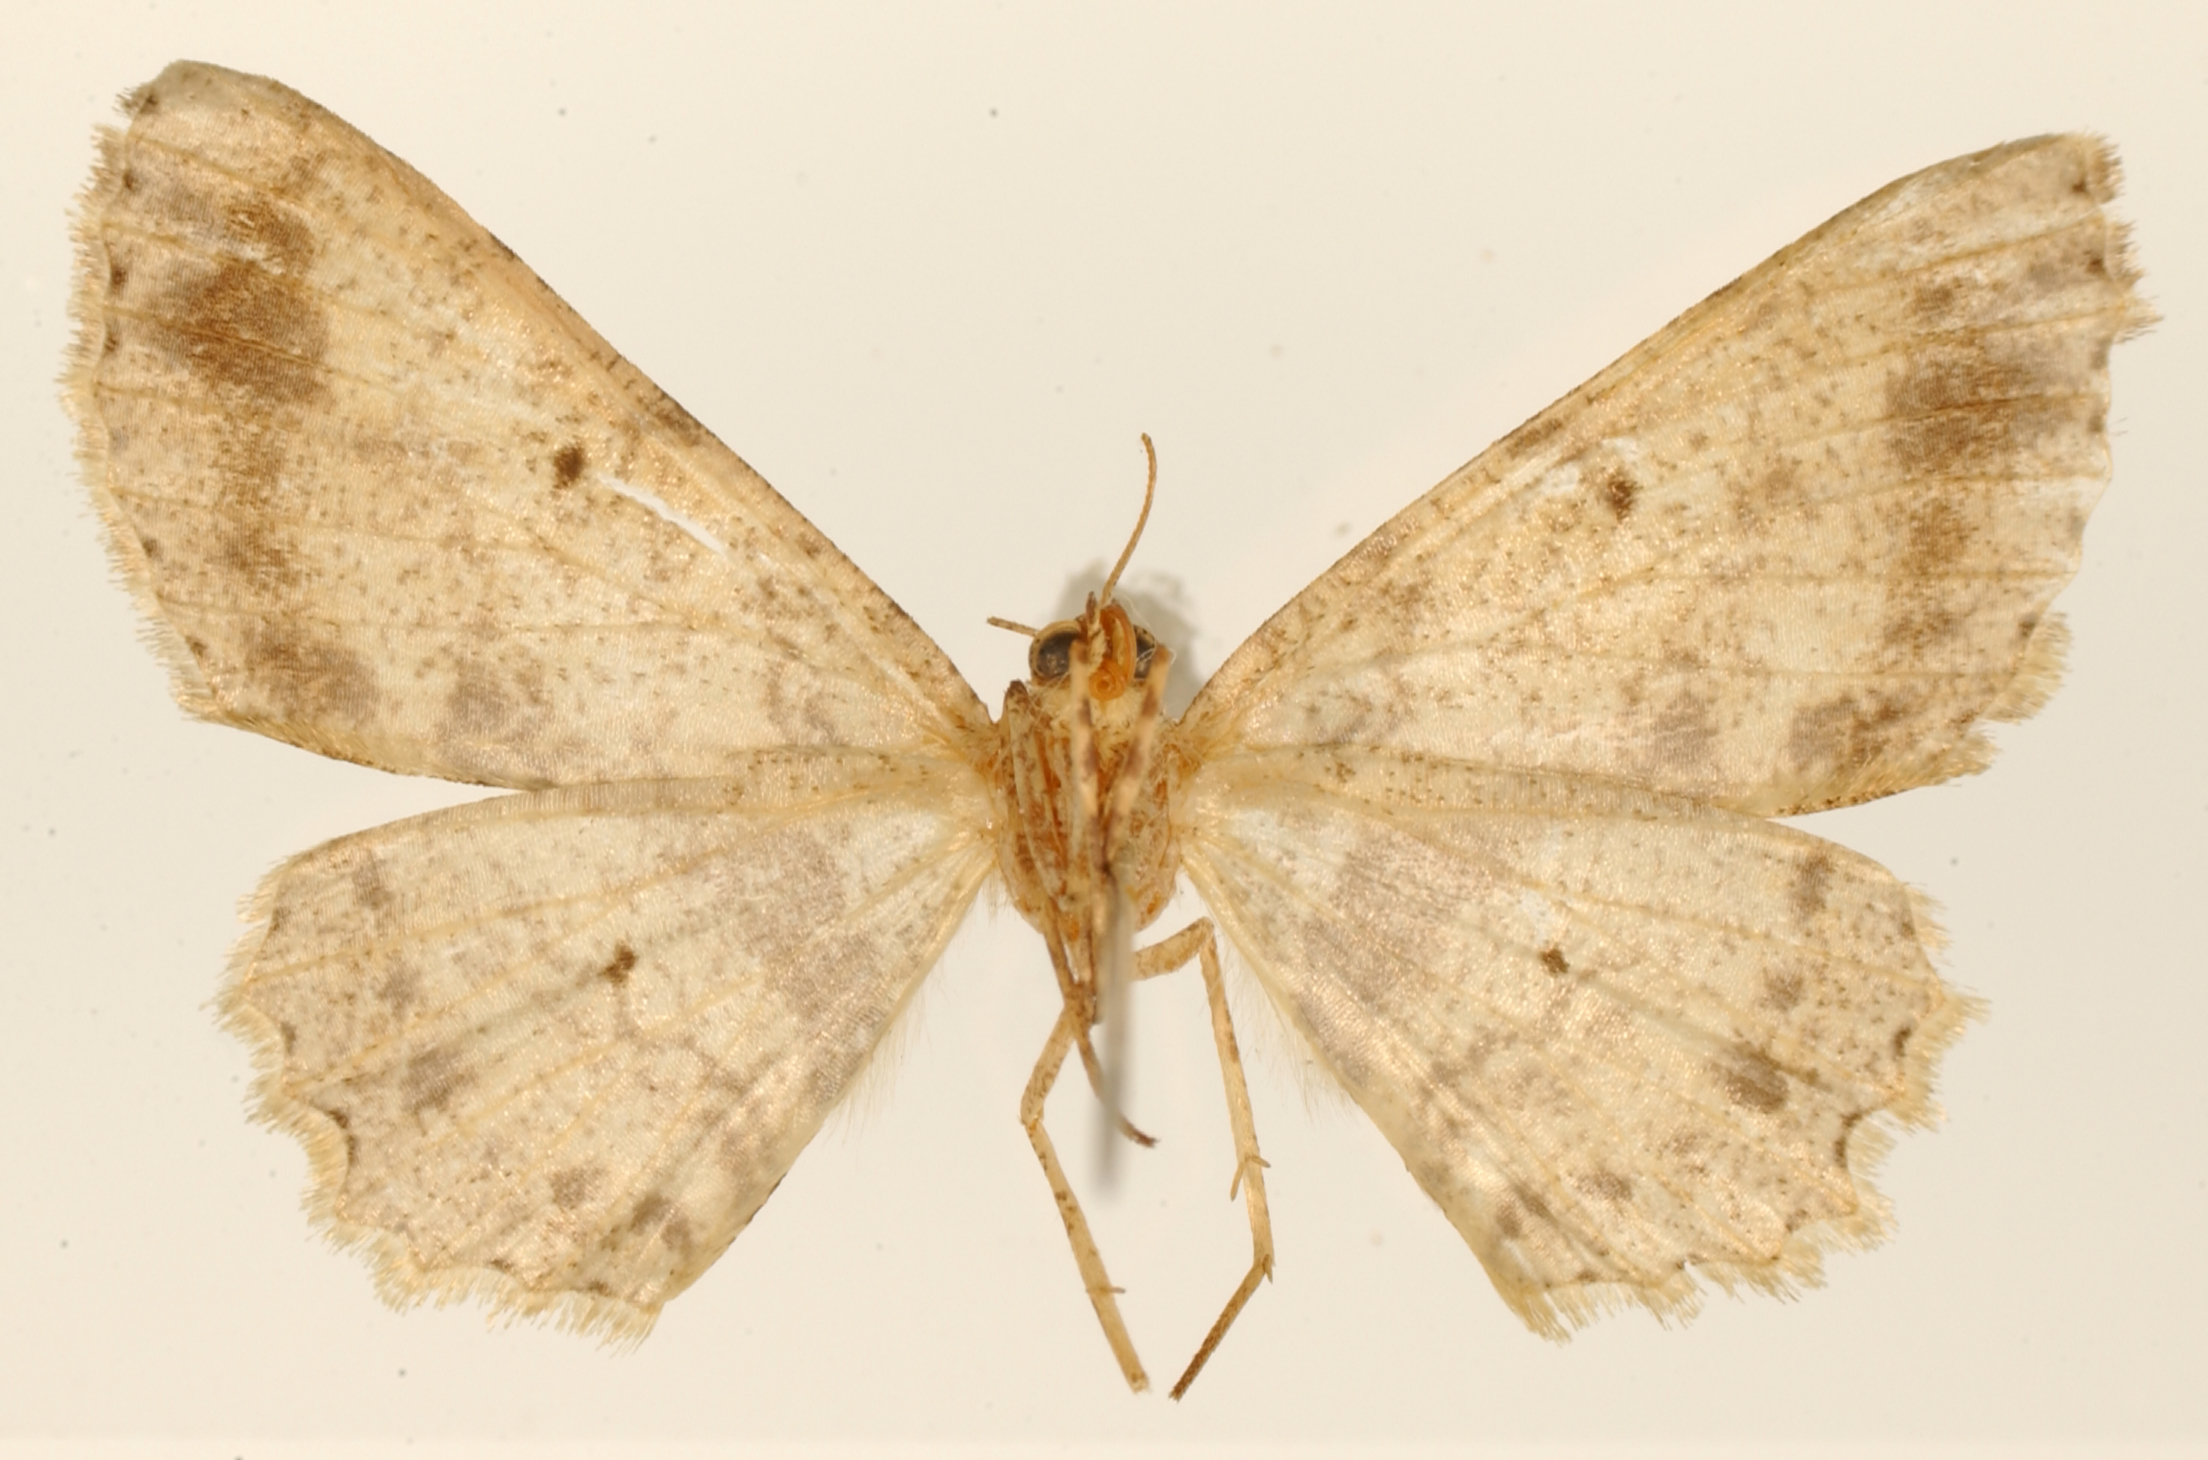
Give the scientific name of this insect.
Tephrosia sadrina
